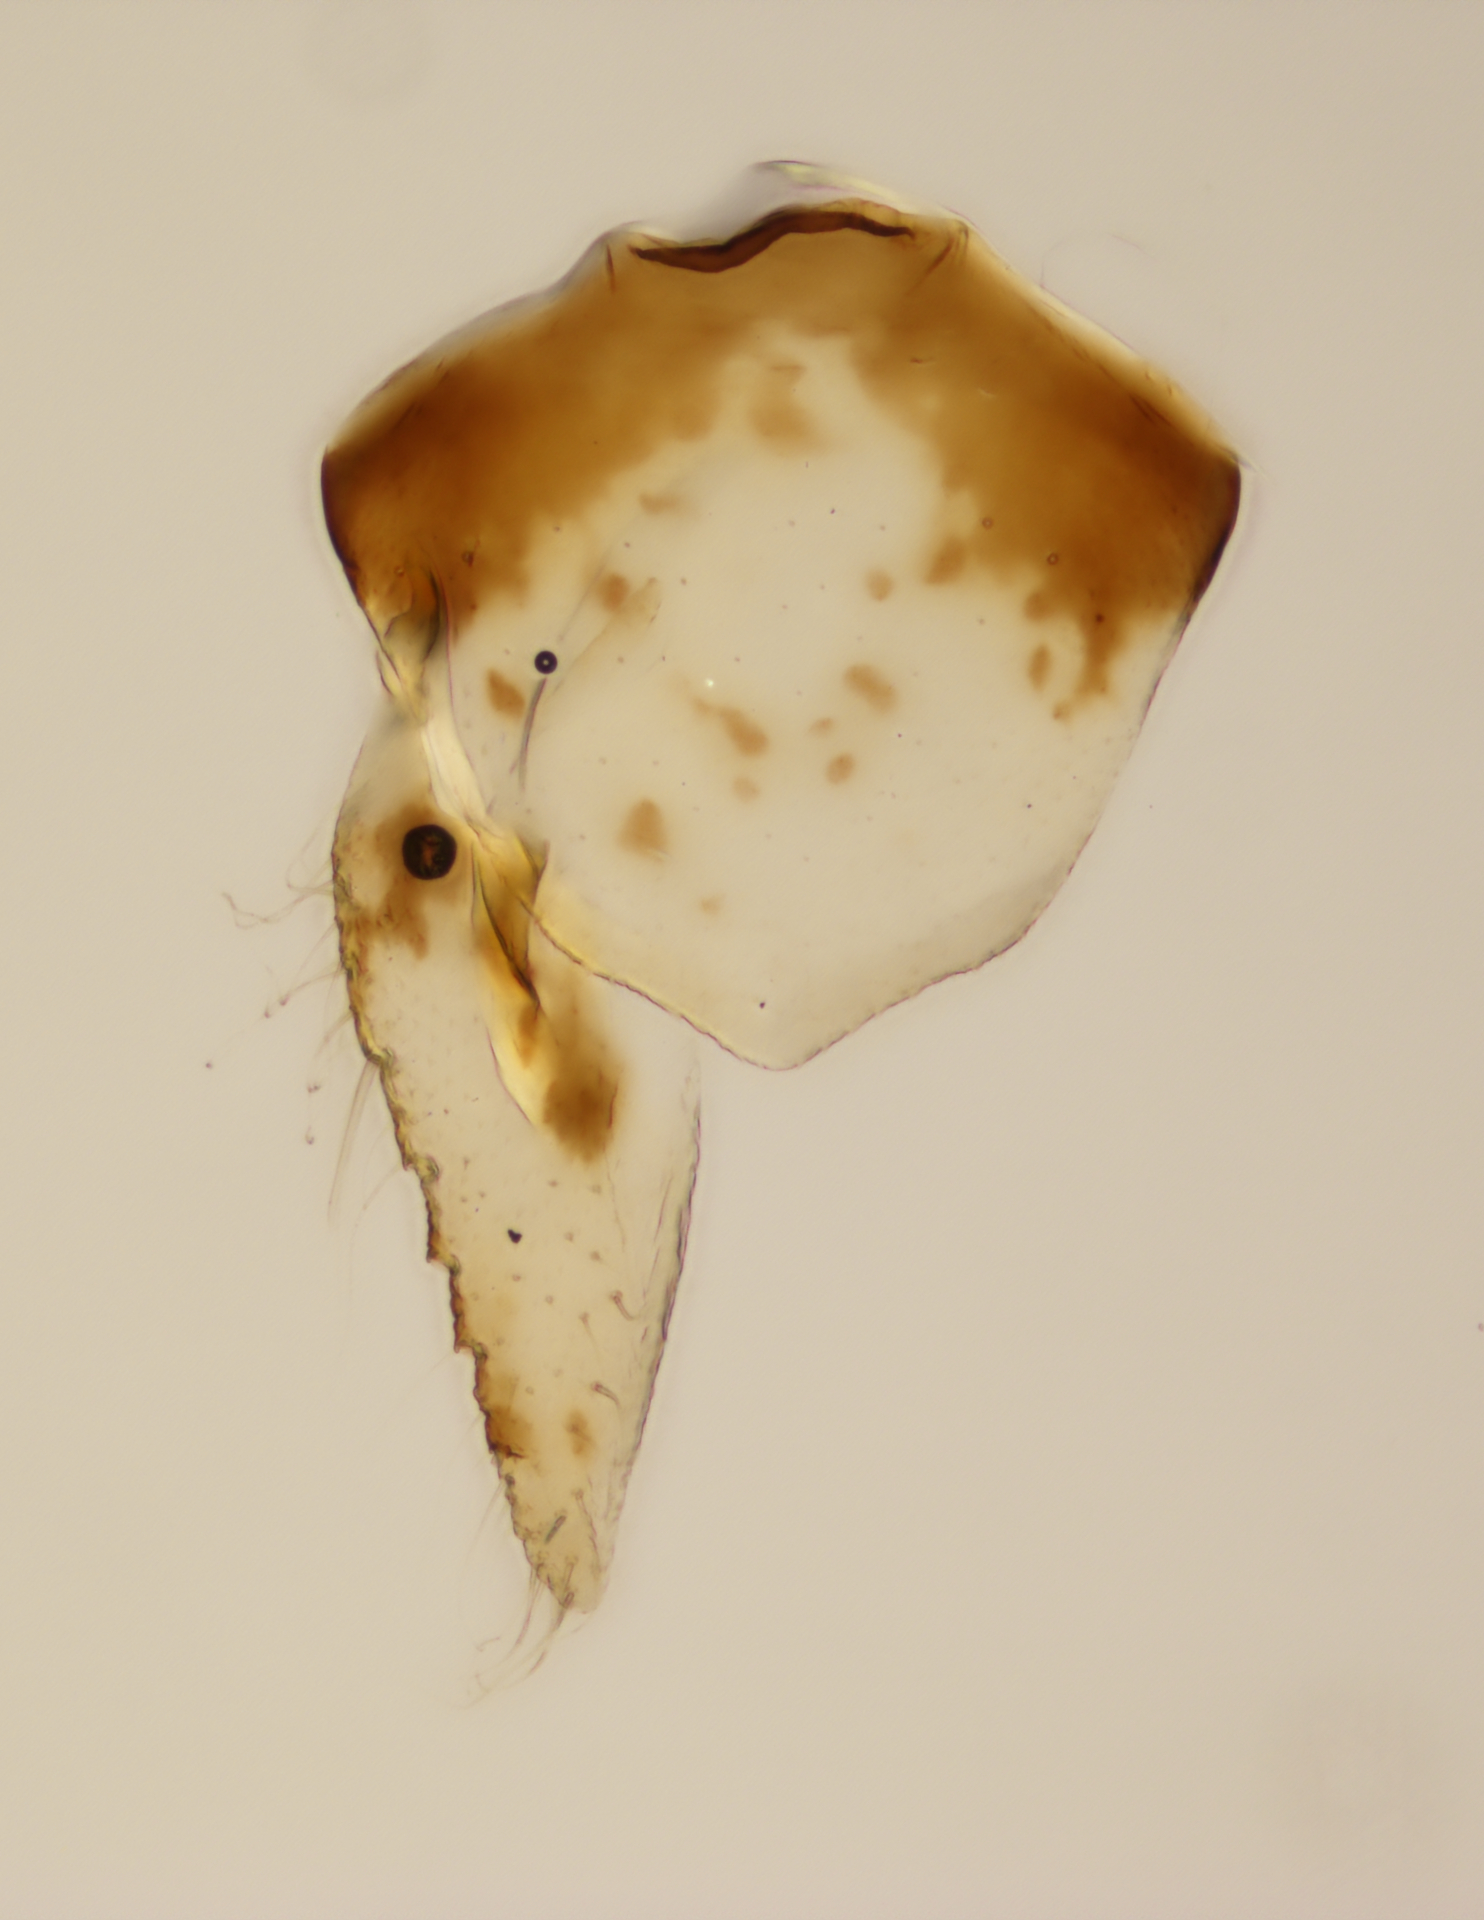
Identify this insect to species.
Scaphytopius speciosus
